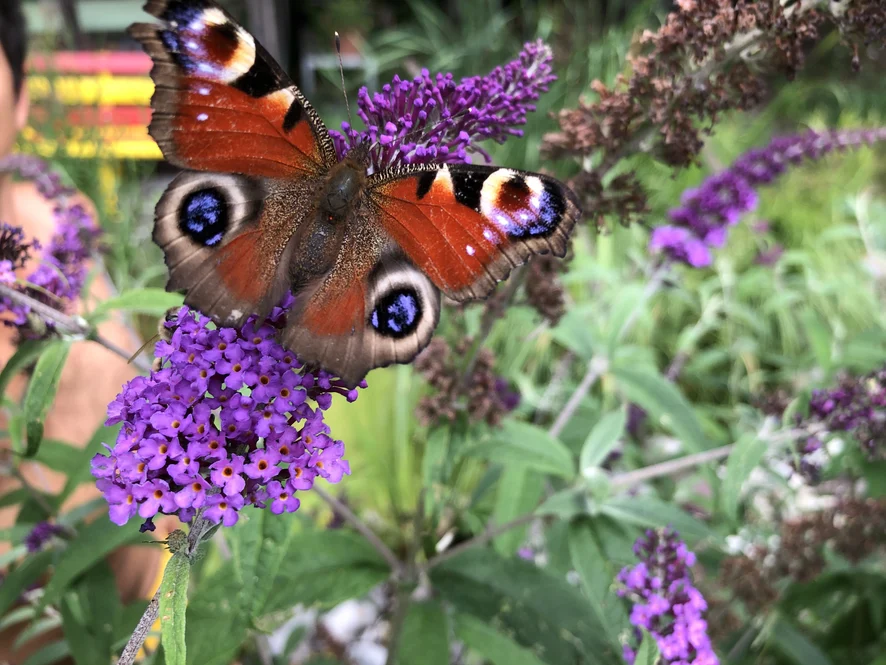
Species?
Aglais io
